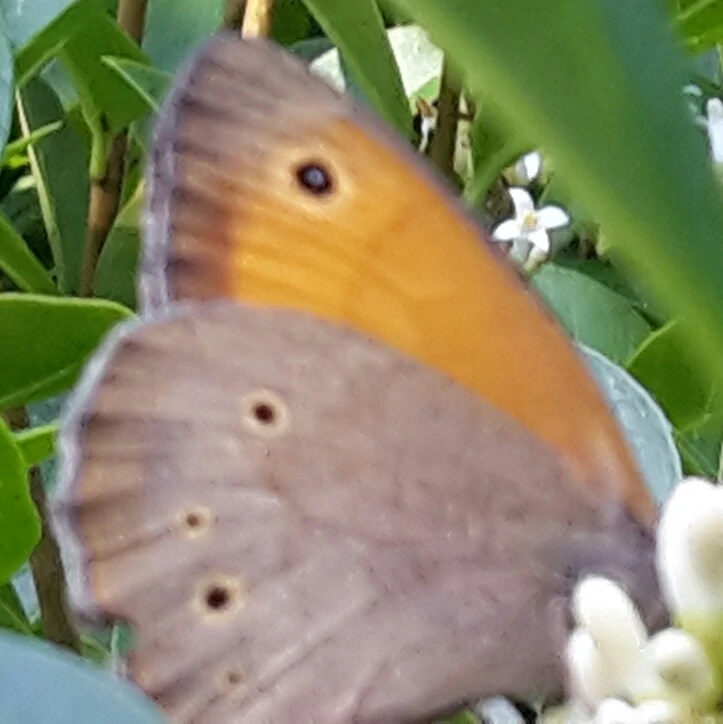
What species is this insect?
Maniola jurtina
